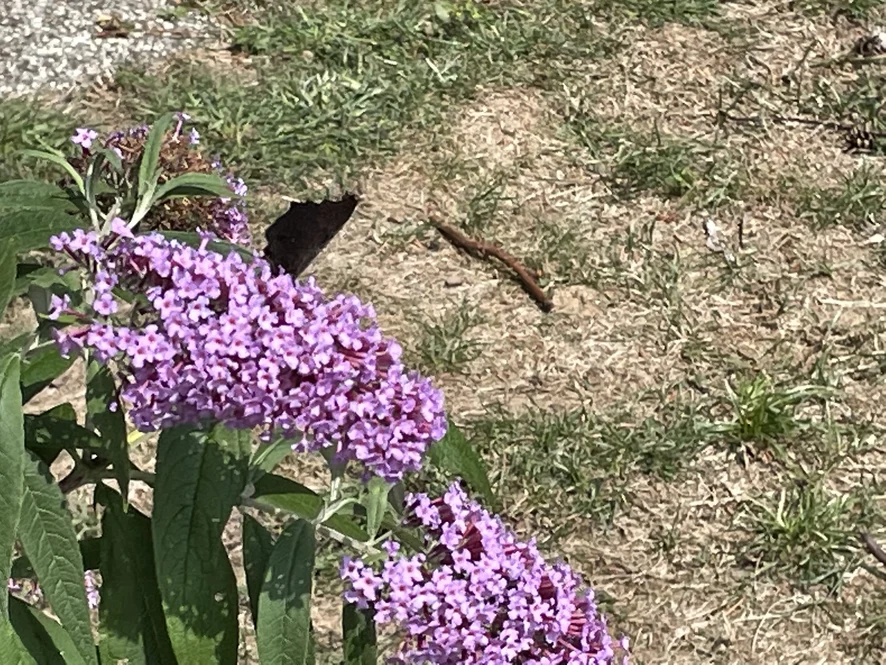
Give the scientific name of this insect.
Aglais io
